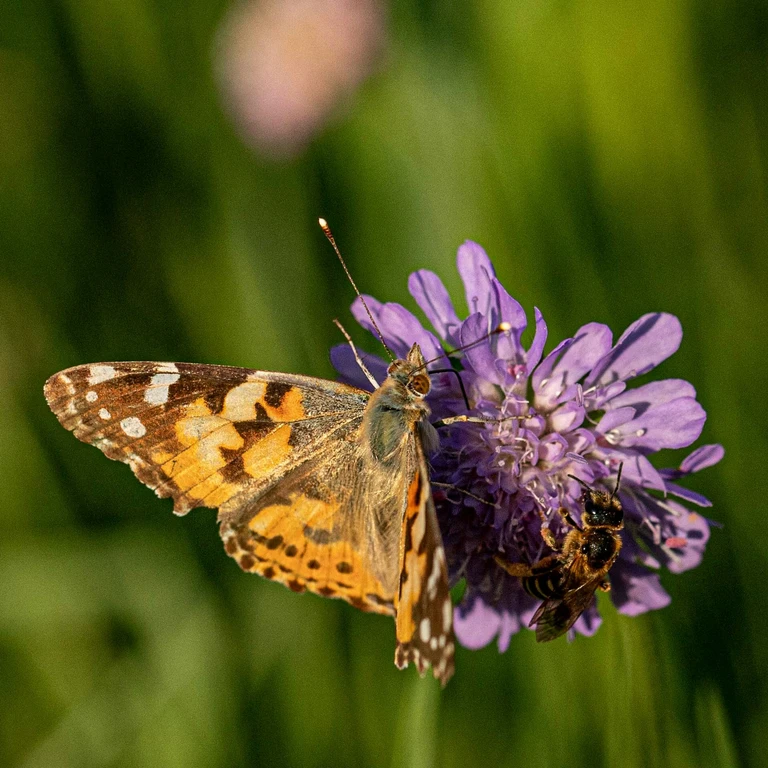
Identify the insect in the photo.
Vanessa cardui
